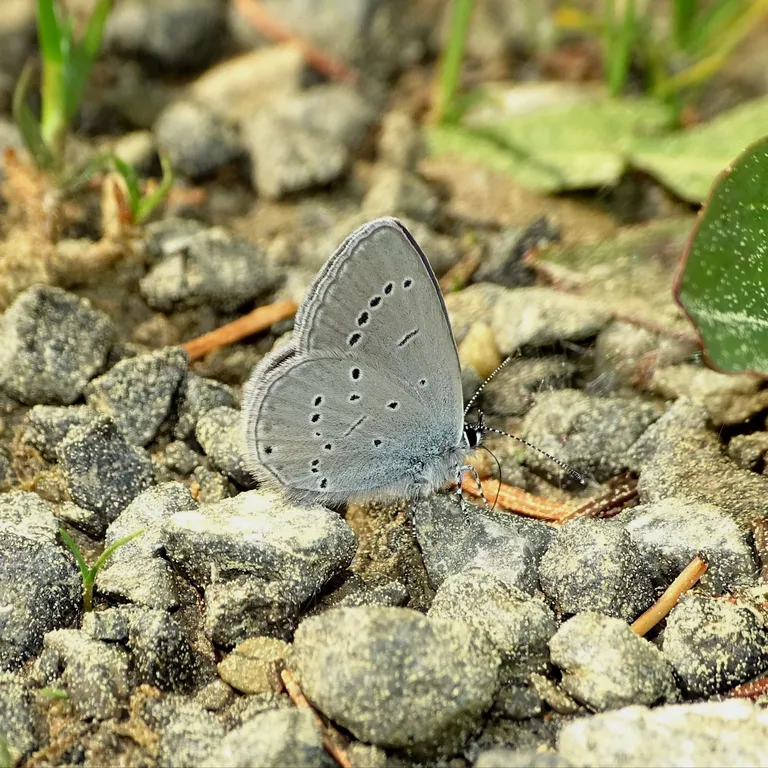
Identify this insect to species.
Cupido minimus
